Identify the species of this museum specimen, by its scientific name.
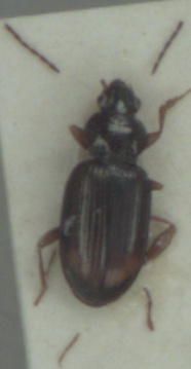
Bembidion lunatum
